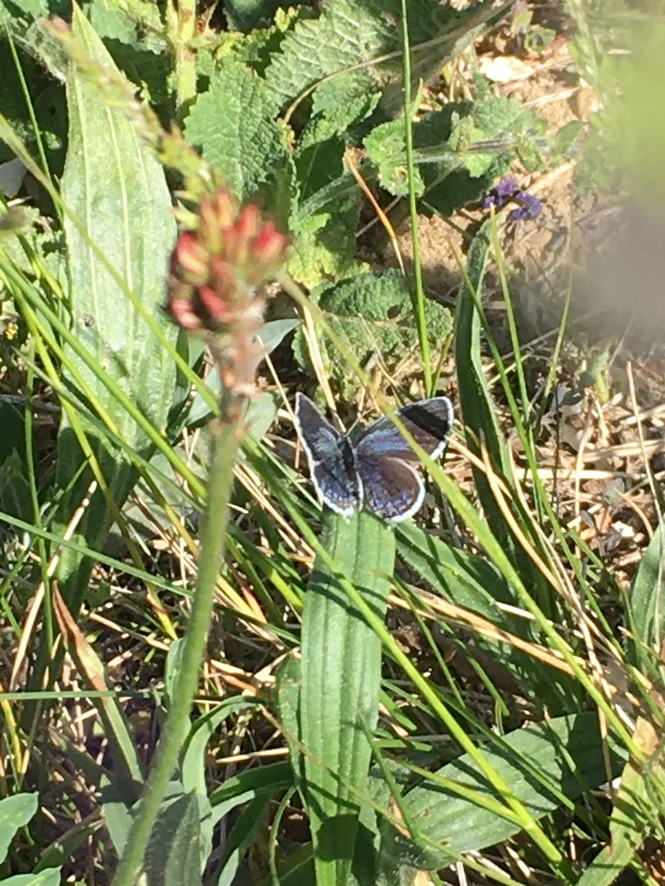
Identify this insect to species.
Cupido argiades (also Elkalyce argiades)
